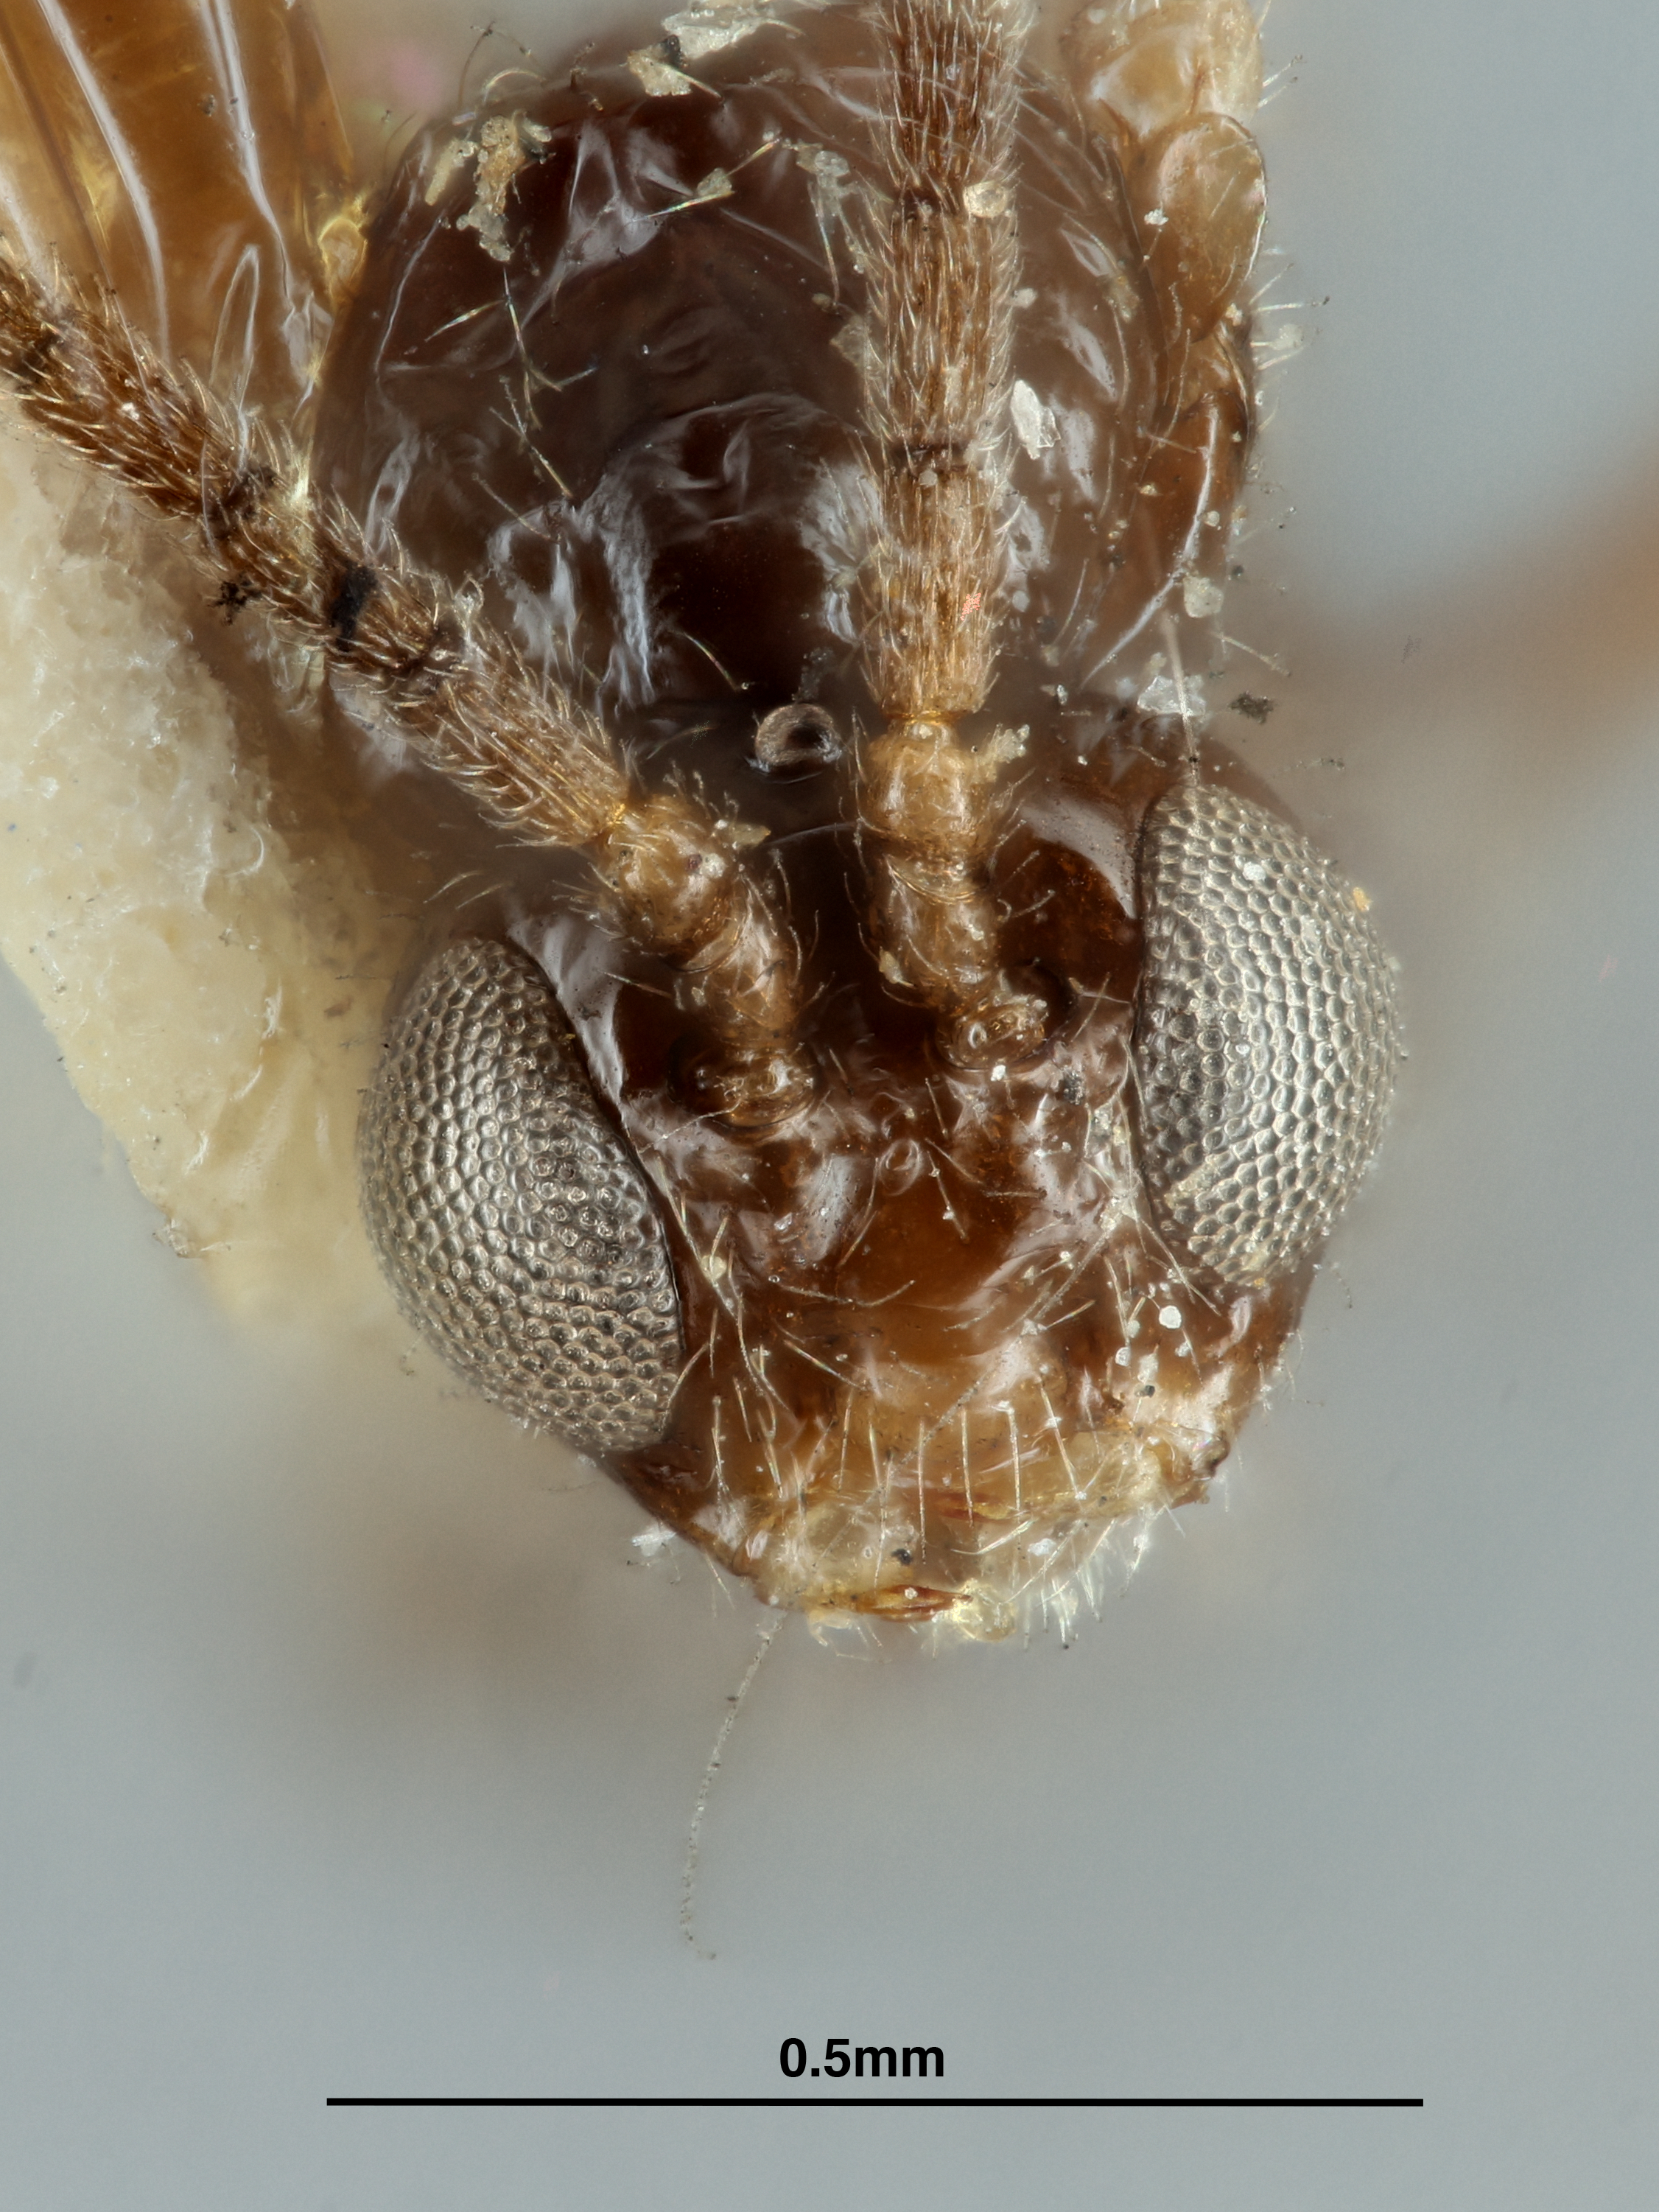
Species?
Aphidius nigripes
